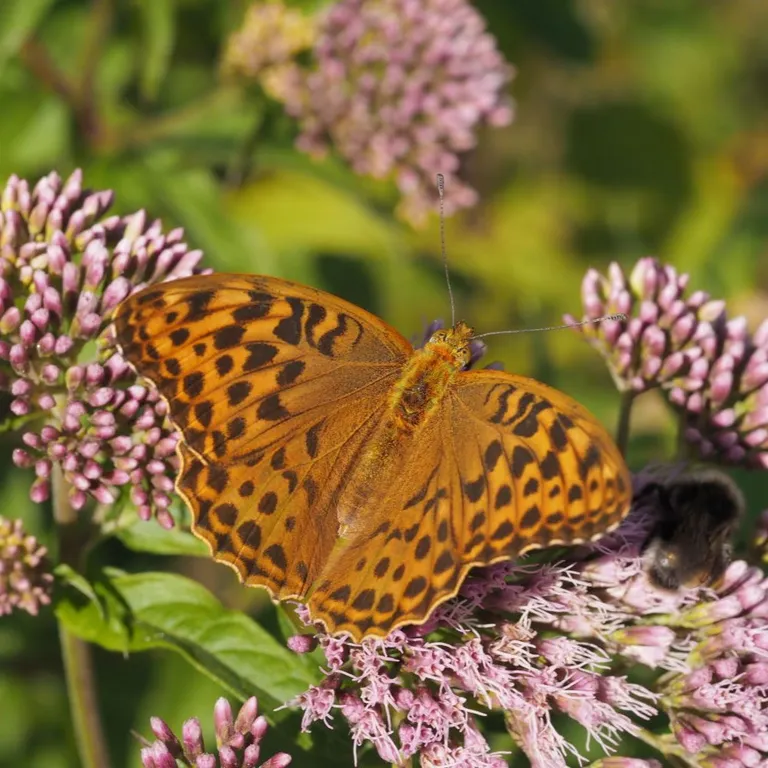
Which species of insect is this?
Argynnis paphia
